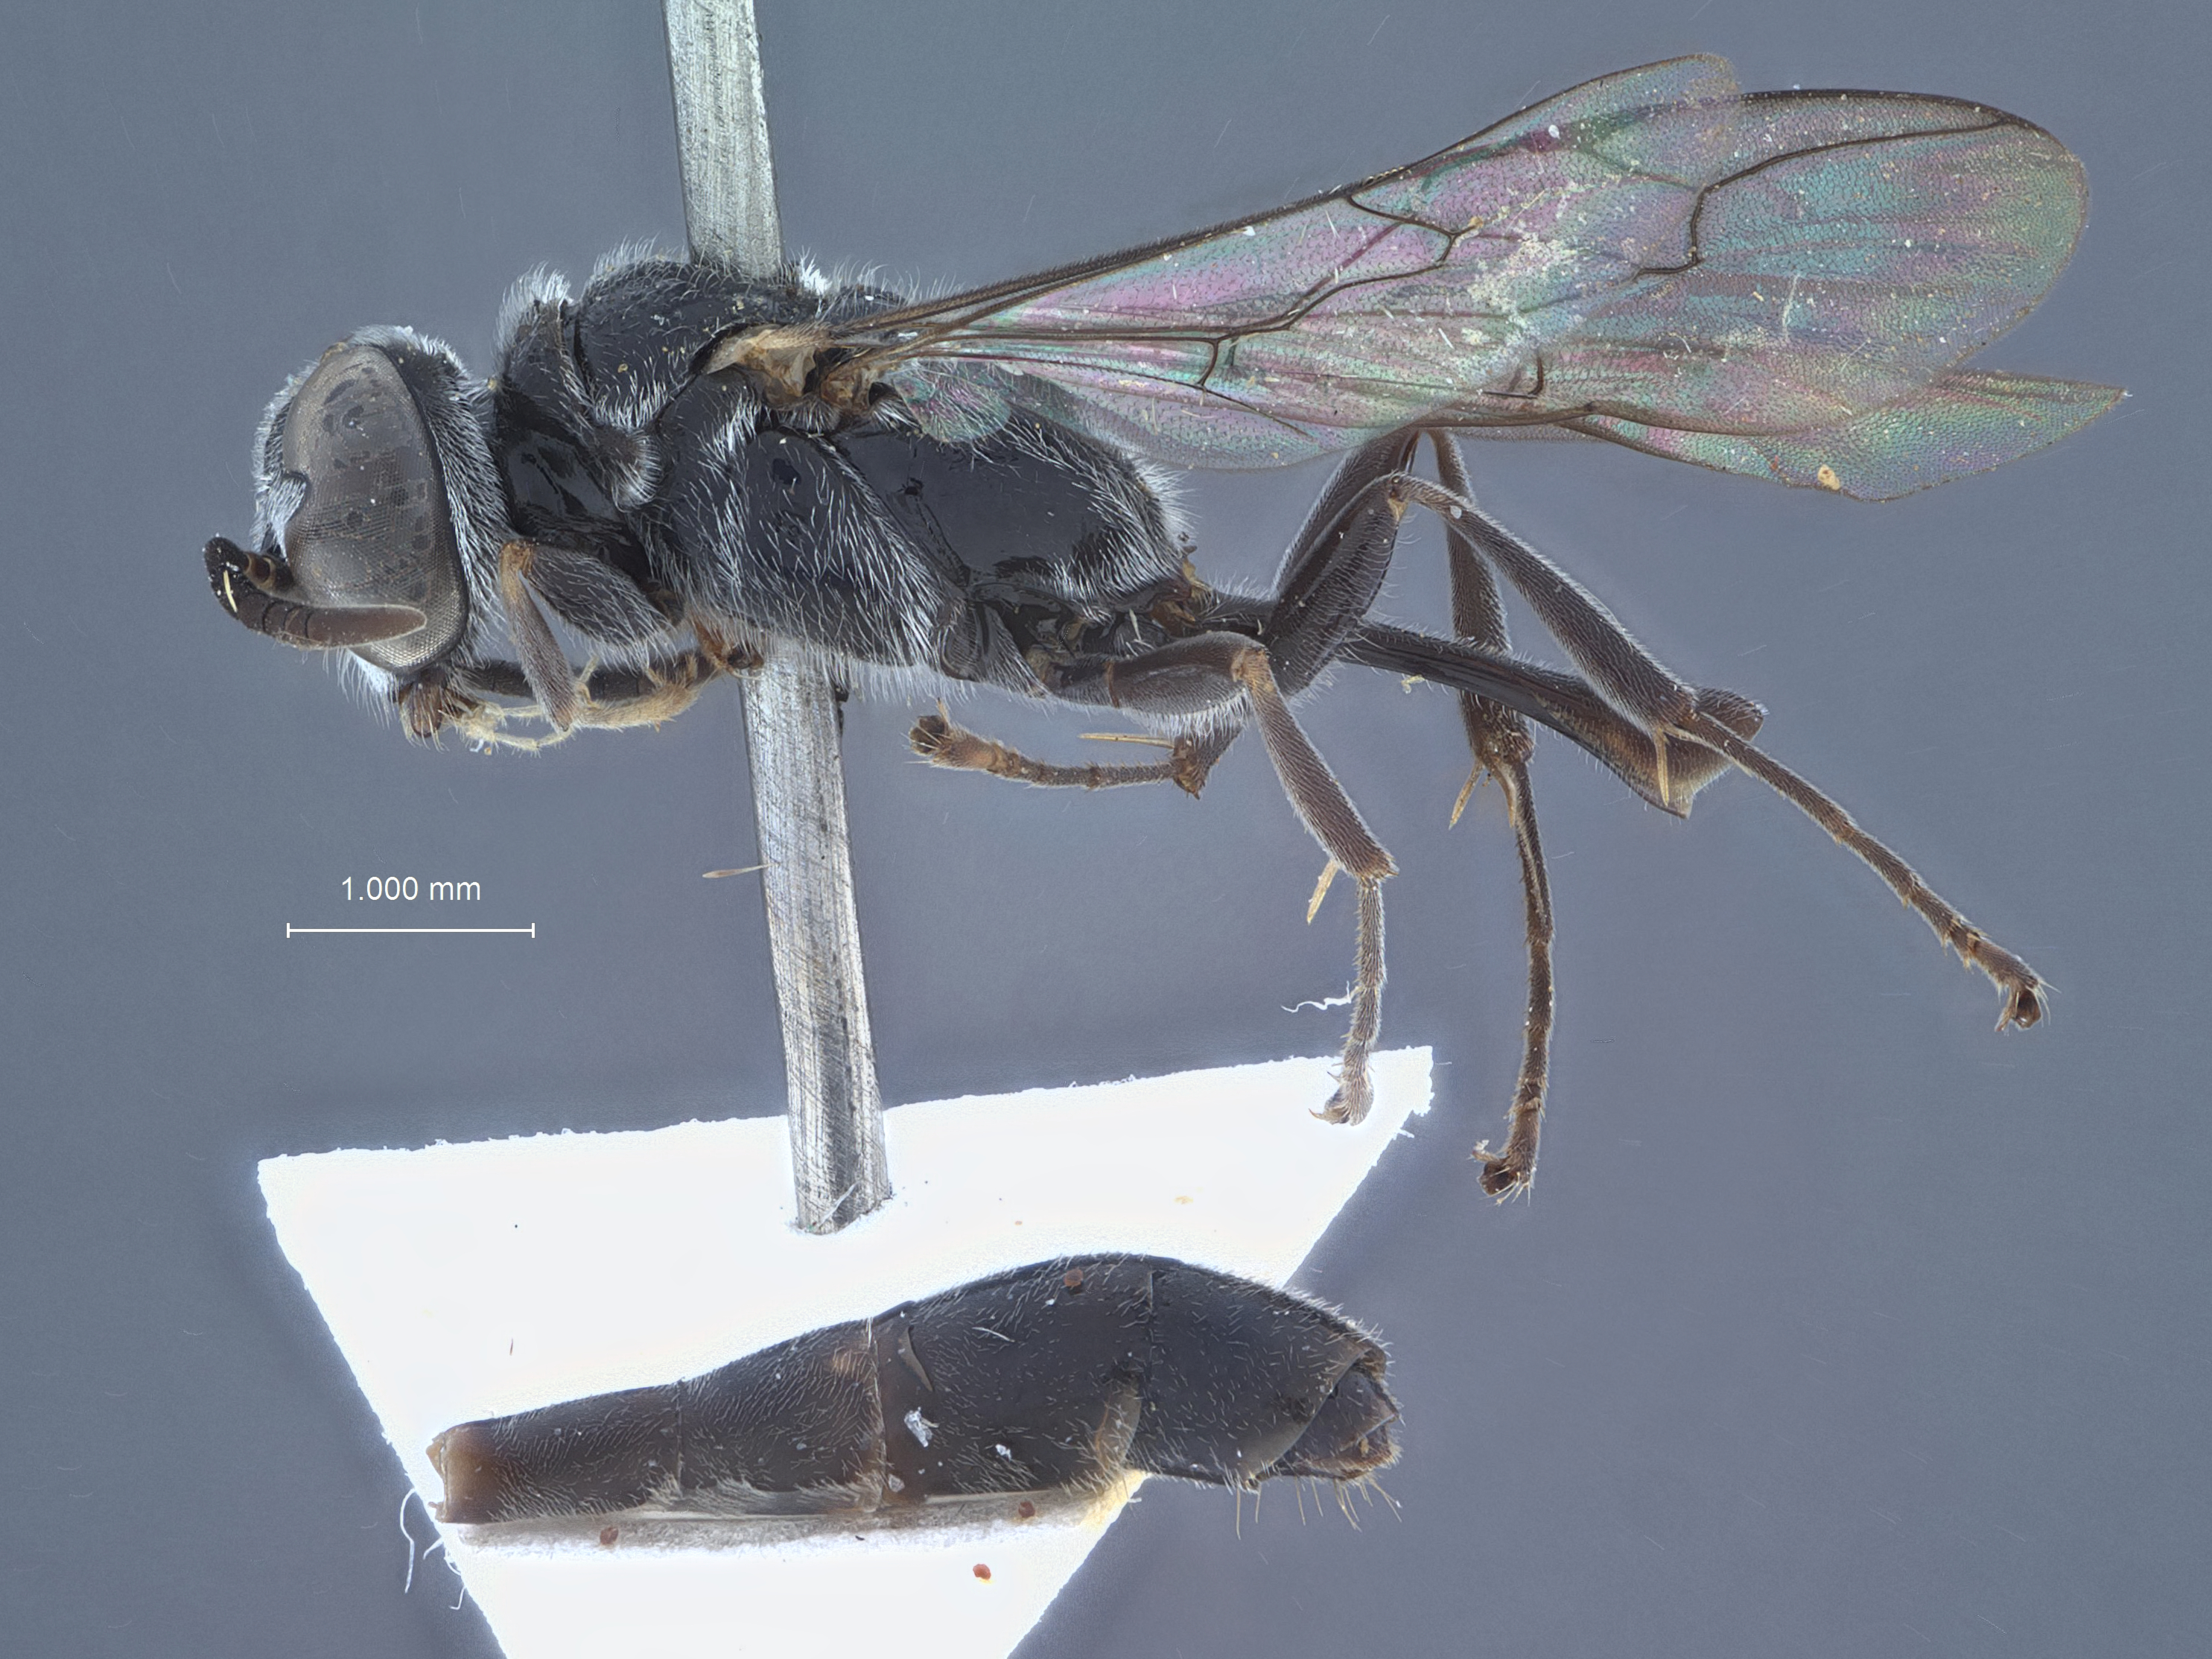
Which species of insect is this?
Trypoxylon srilankum
